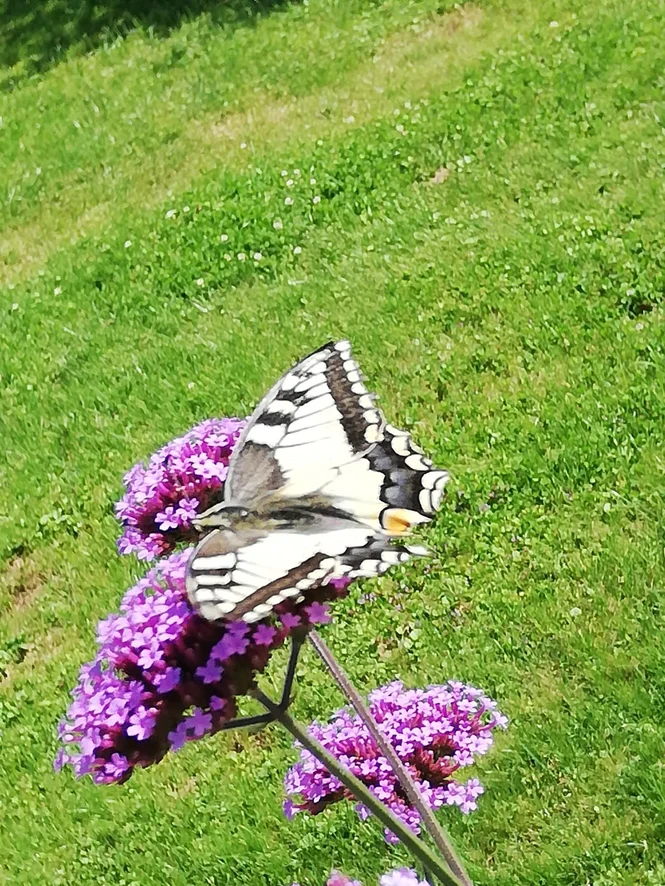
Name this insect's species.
Papilio machaon
